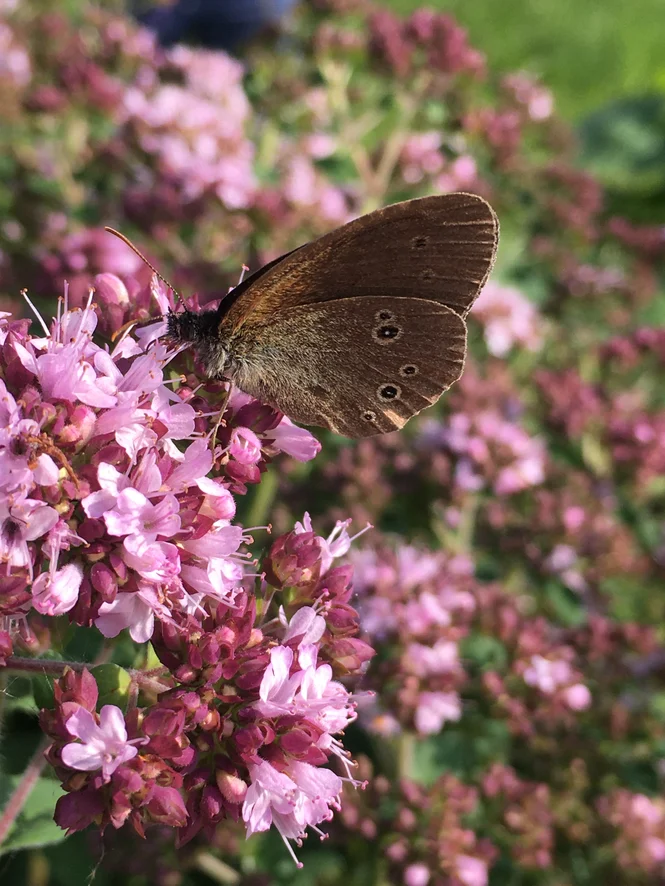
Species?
Aphantopus hyperantus
